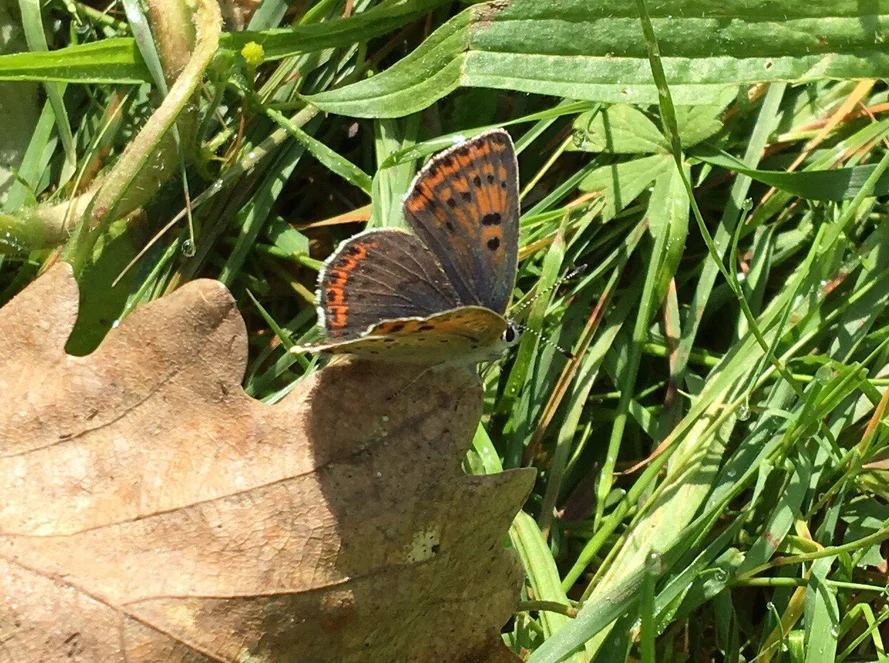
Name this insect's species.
Lycaena tityrus (also Loweia tityrus)
